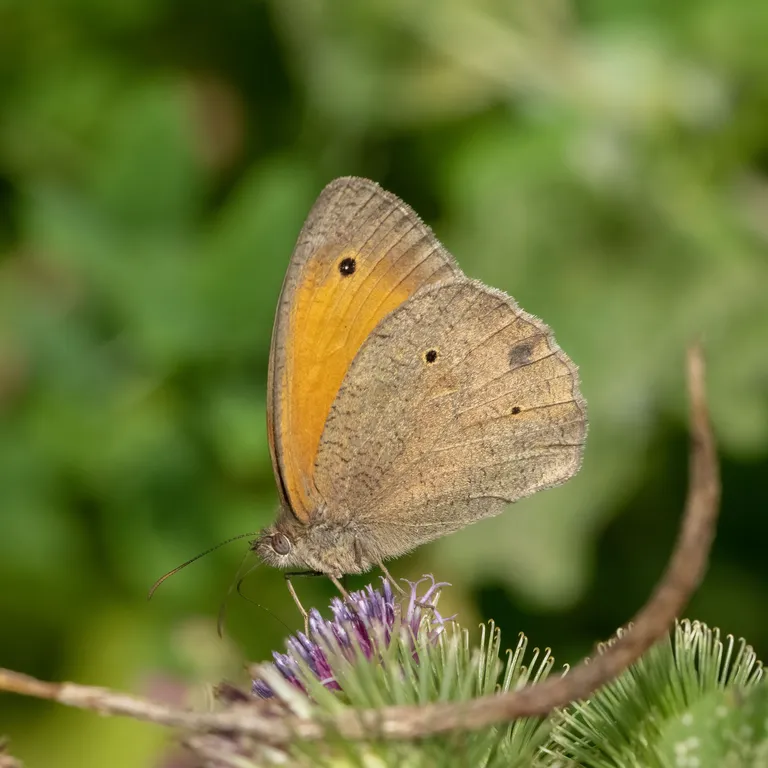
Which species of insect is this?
Maniola jurtina
